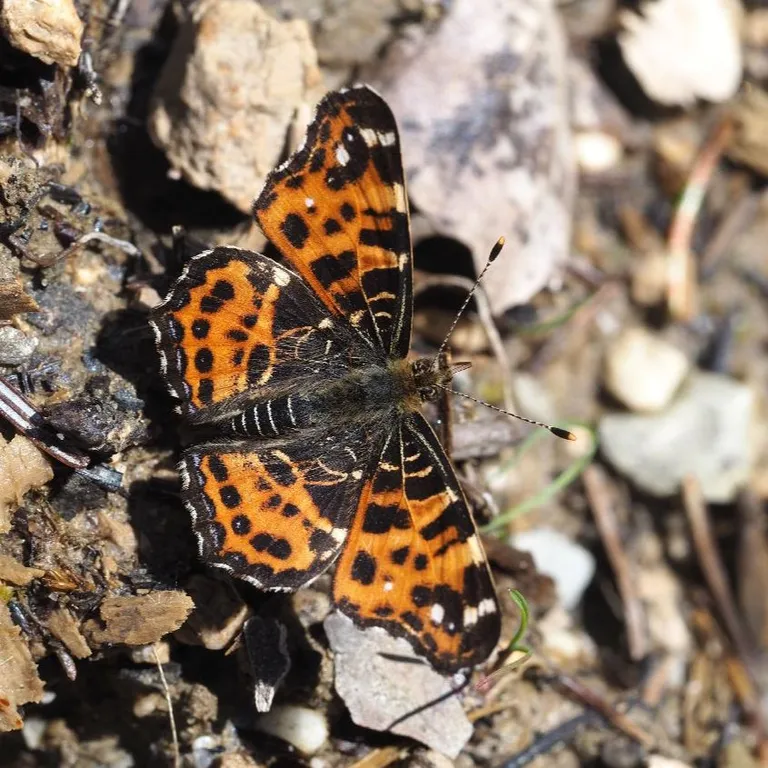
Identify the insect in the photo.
Araschnia levana
